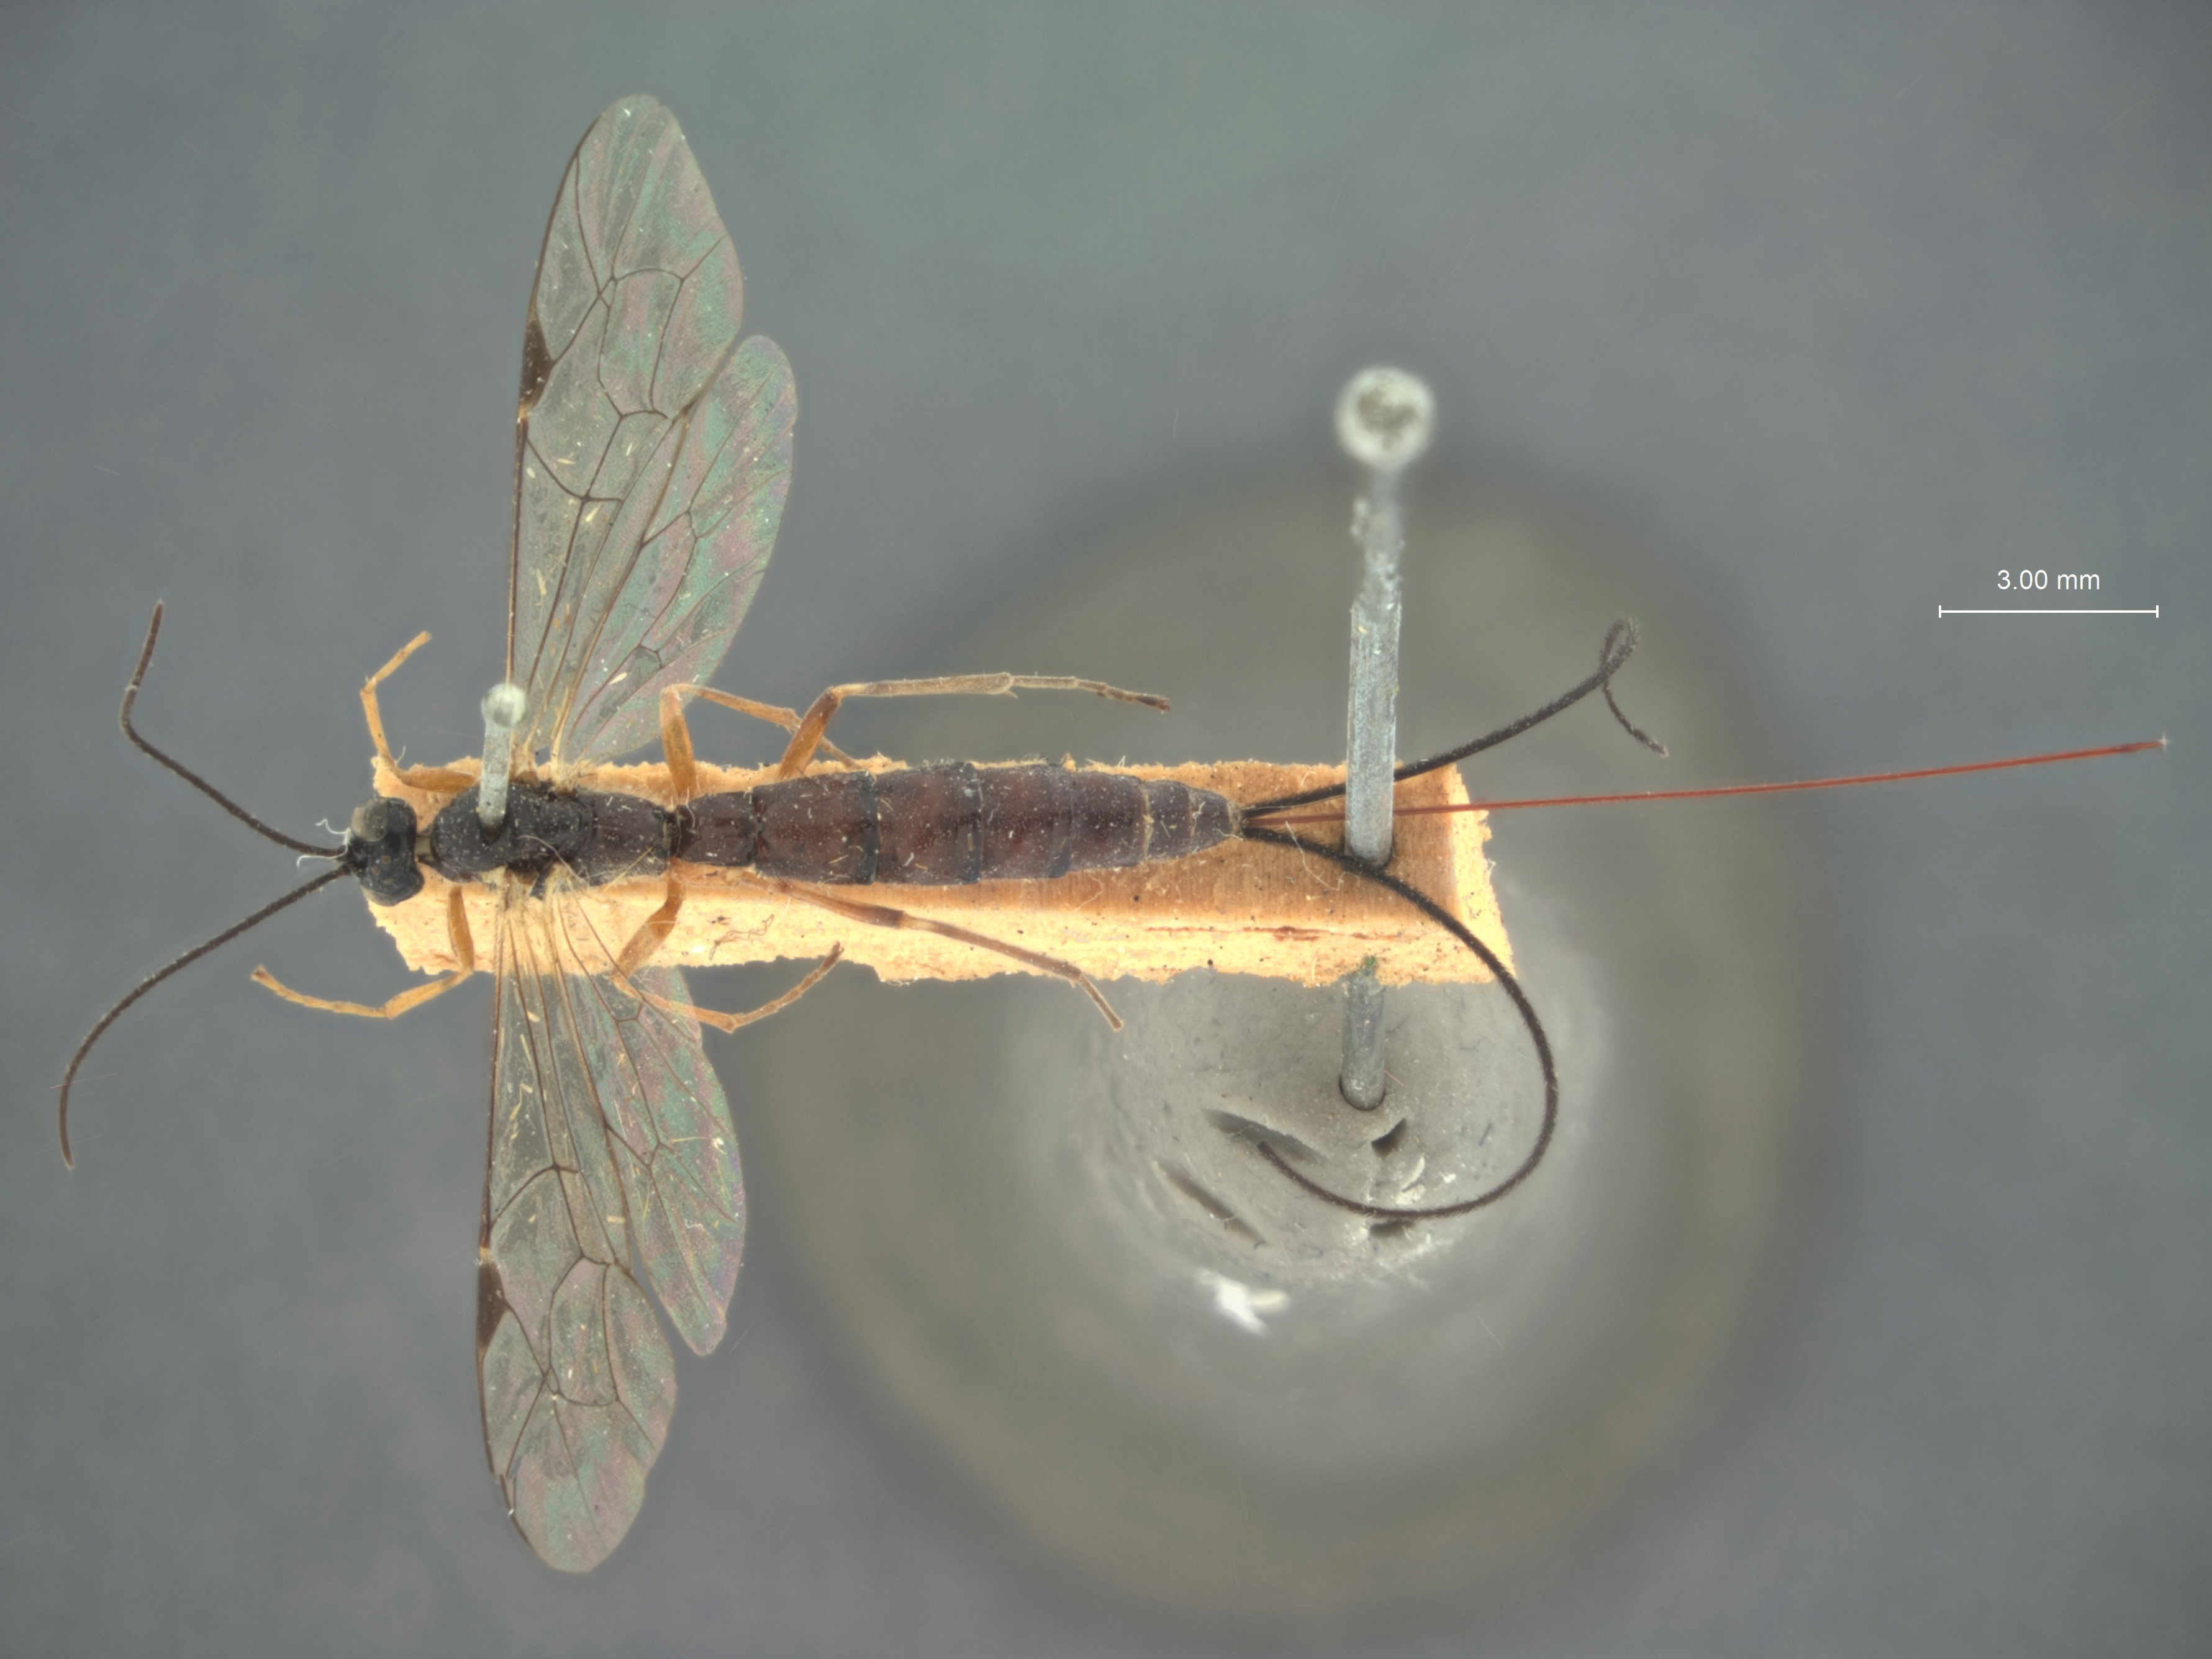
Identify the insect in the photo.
Ephialtes comstockii
